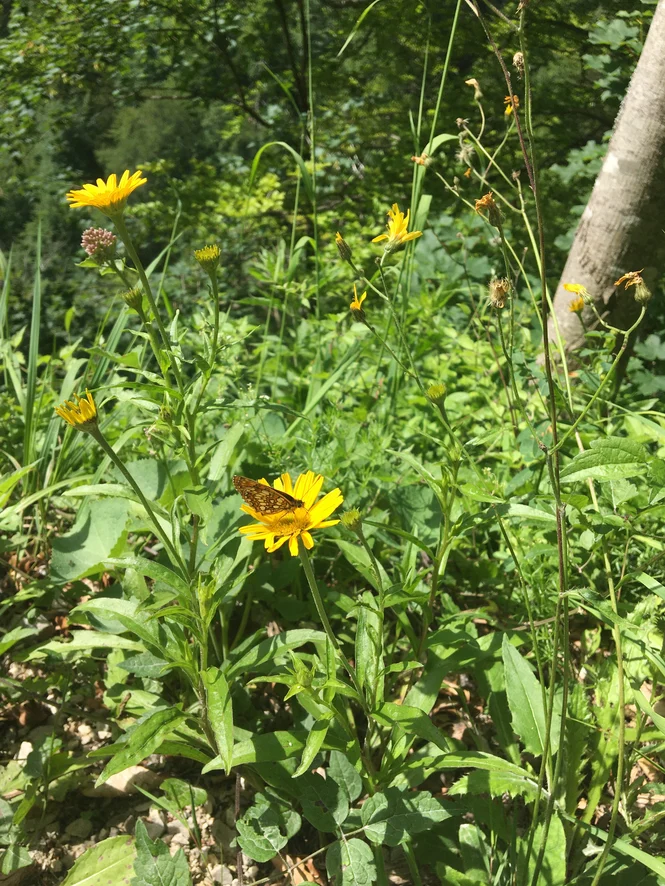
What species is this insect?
Melitaea diamina
